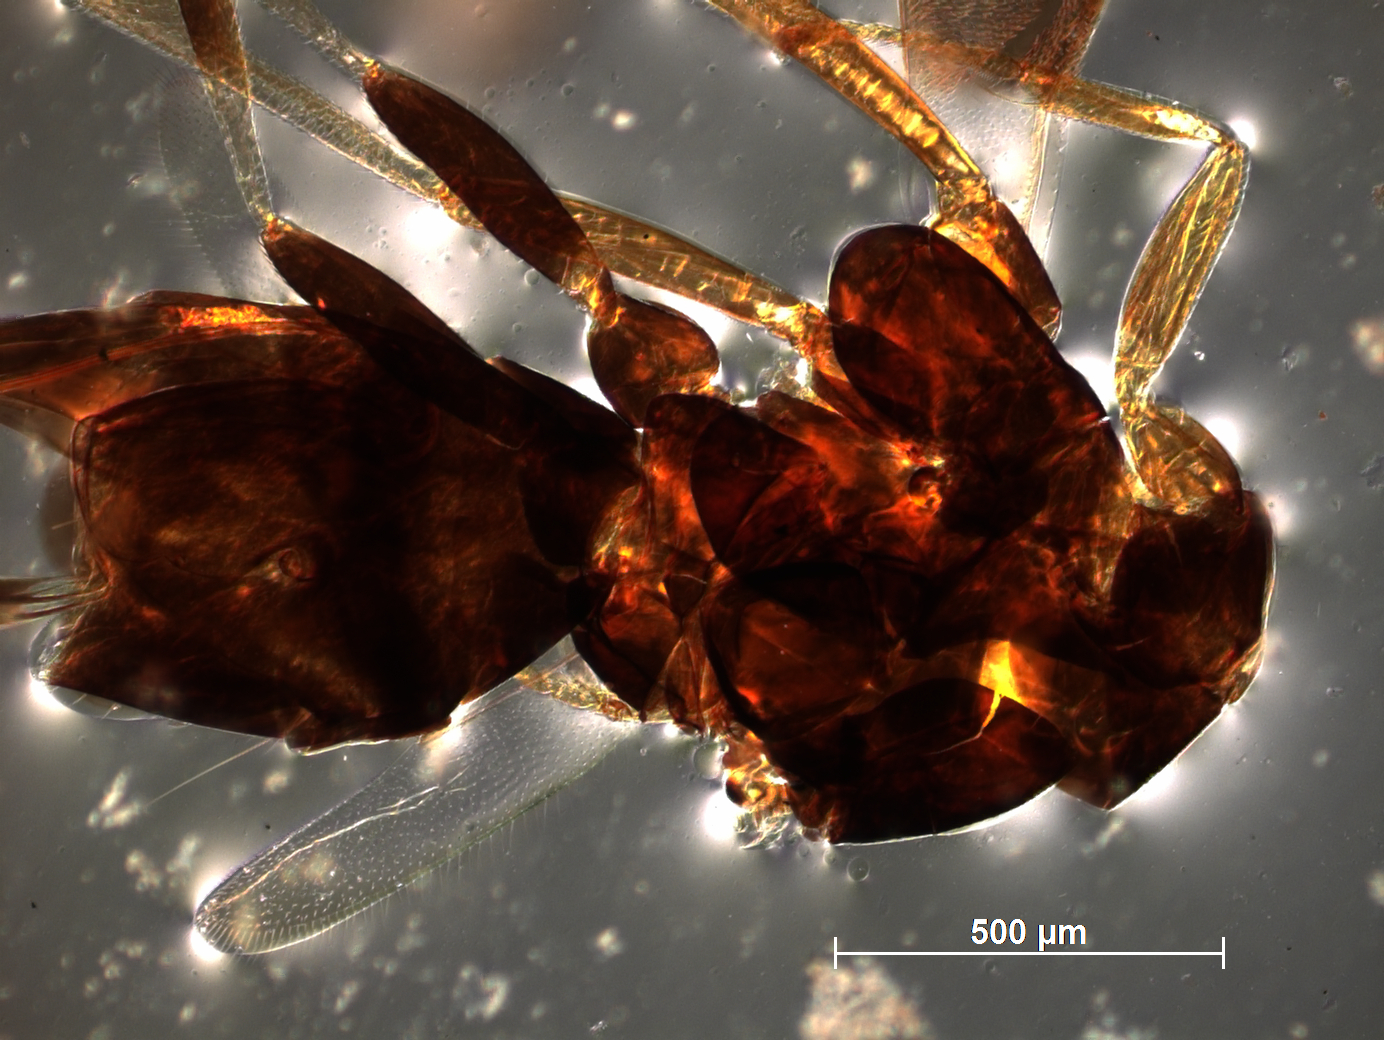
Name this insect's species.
Calocerinus indicus
